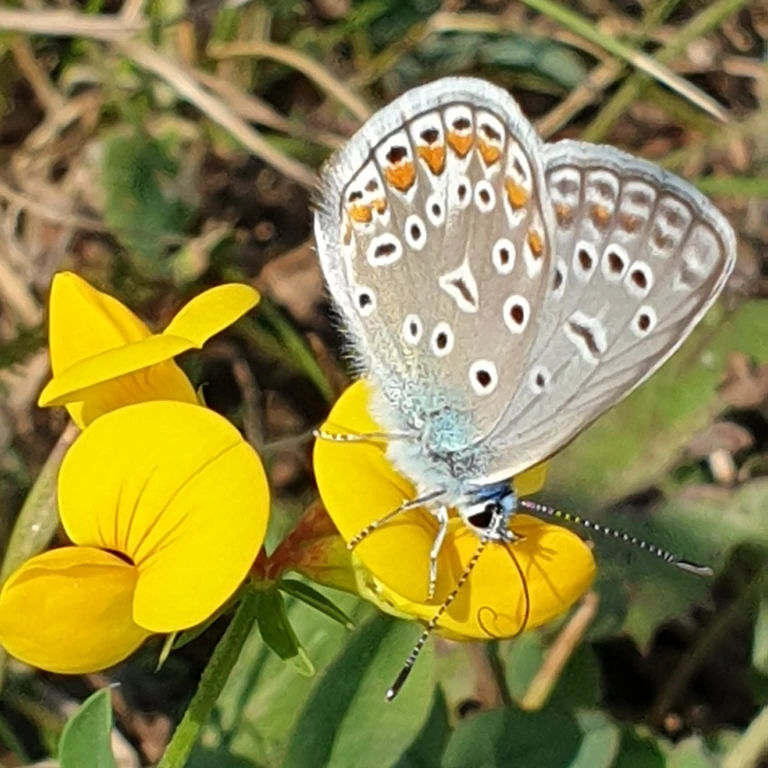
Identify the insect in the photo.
Polyommatus icarus
